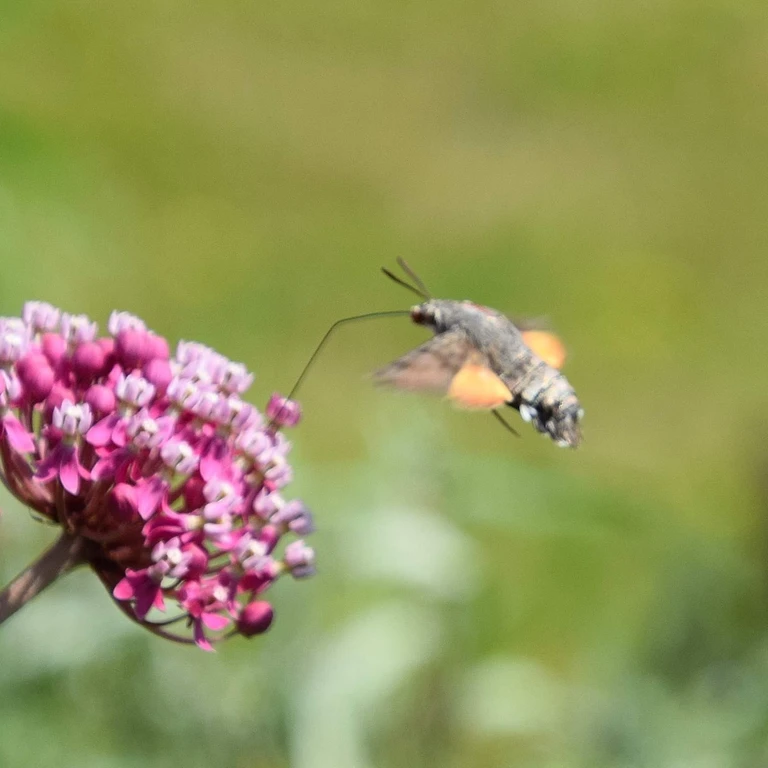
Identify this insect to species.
Macroglossum stellatarum
